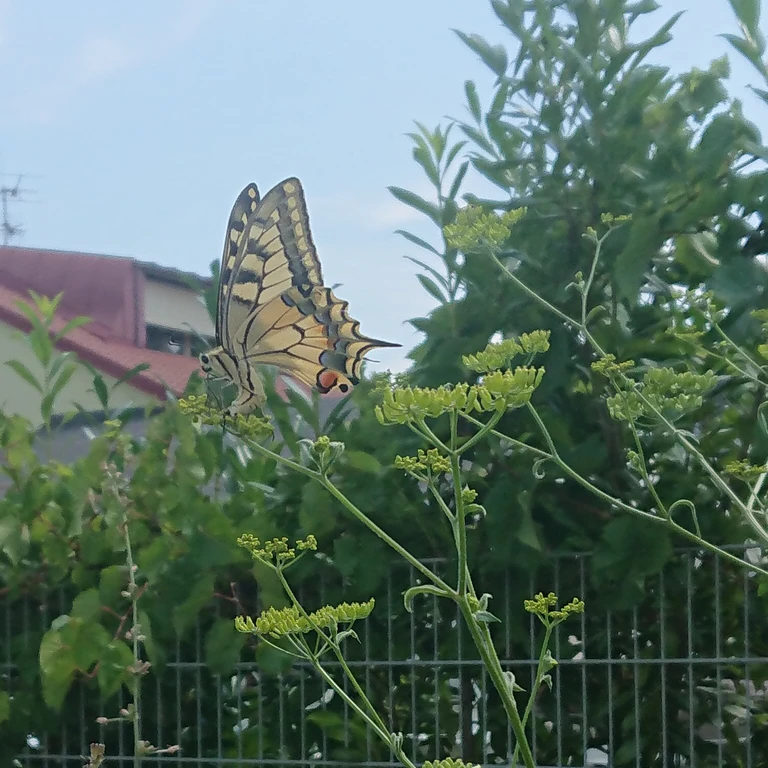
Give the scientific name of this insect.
Papilio machaon
